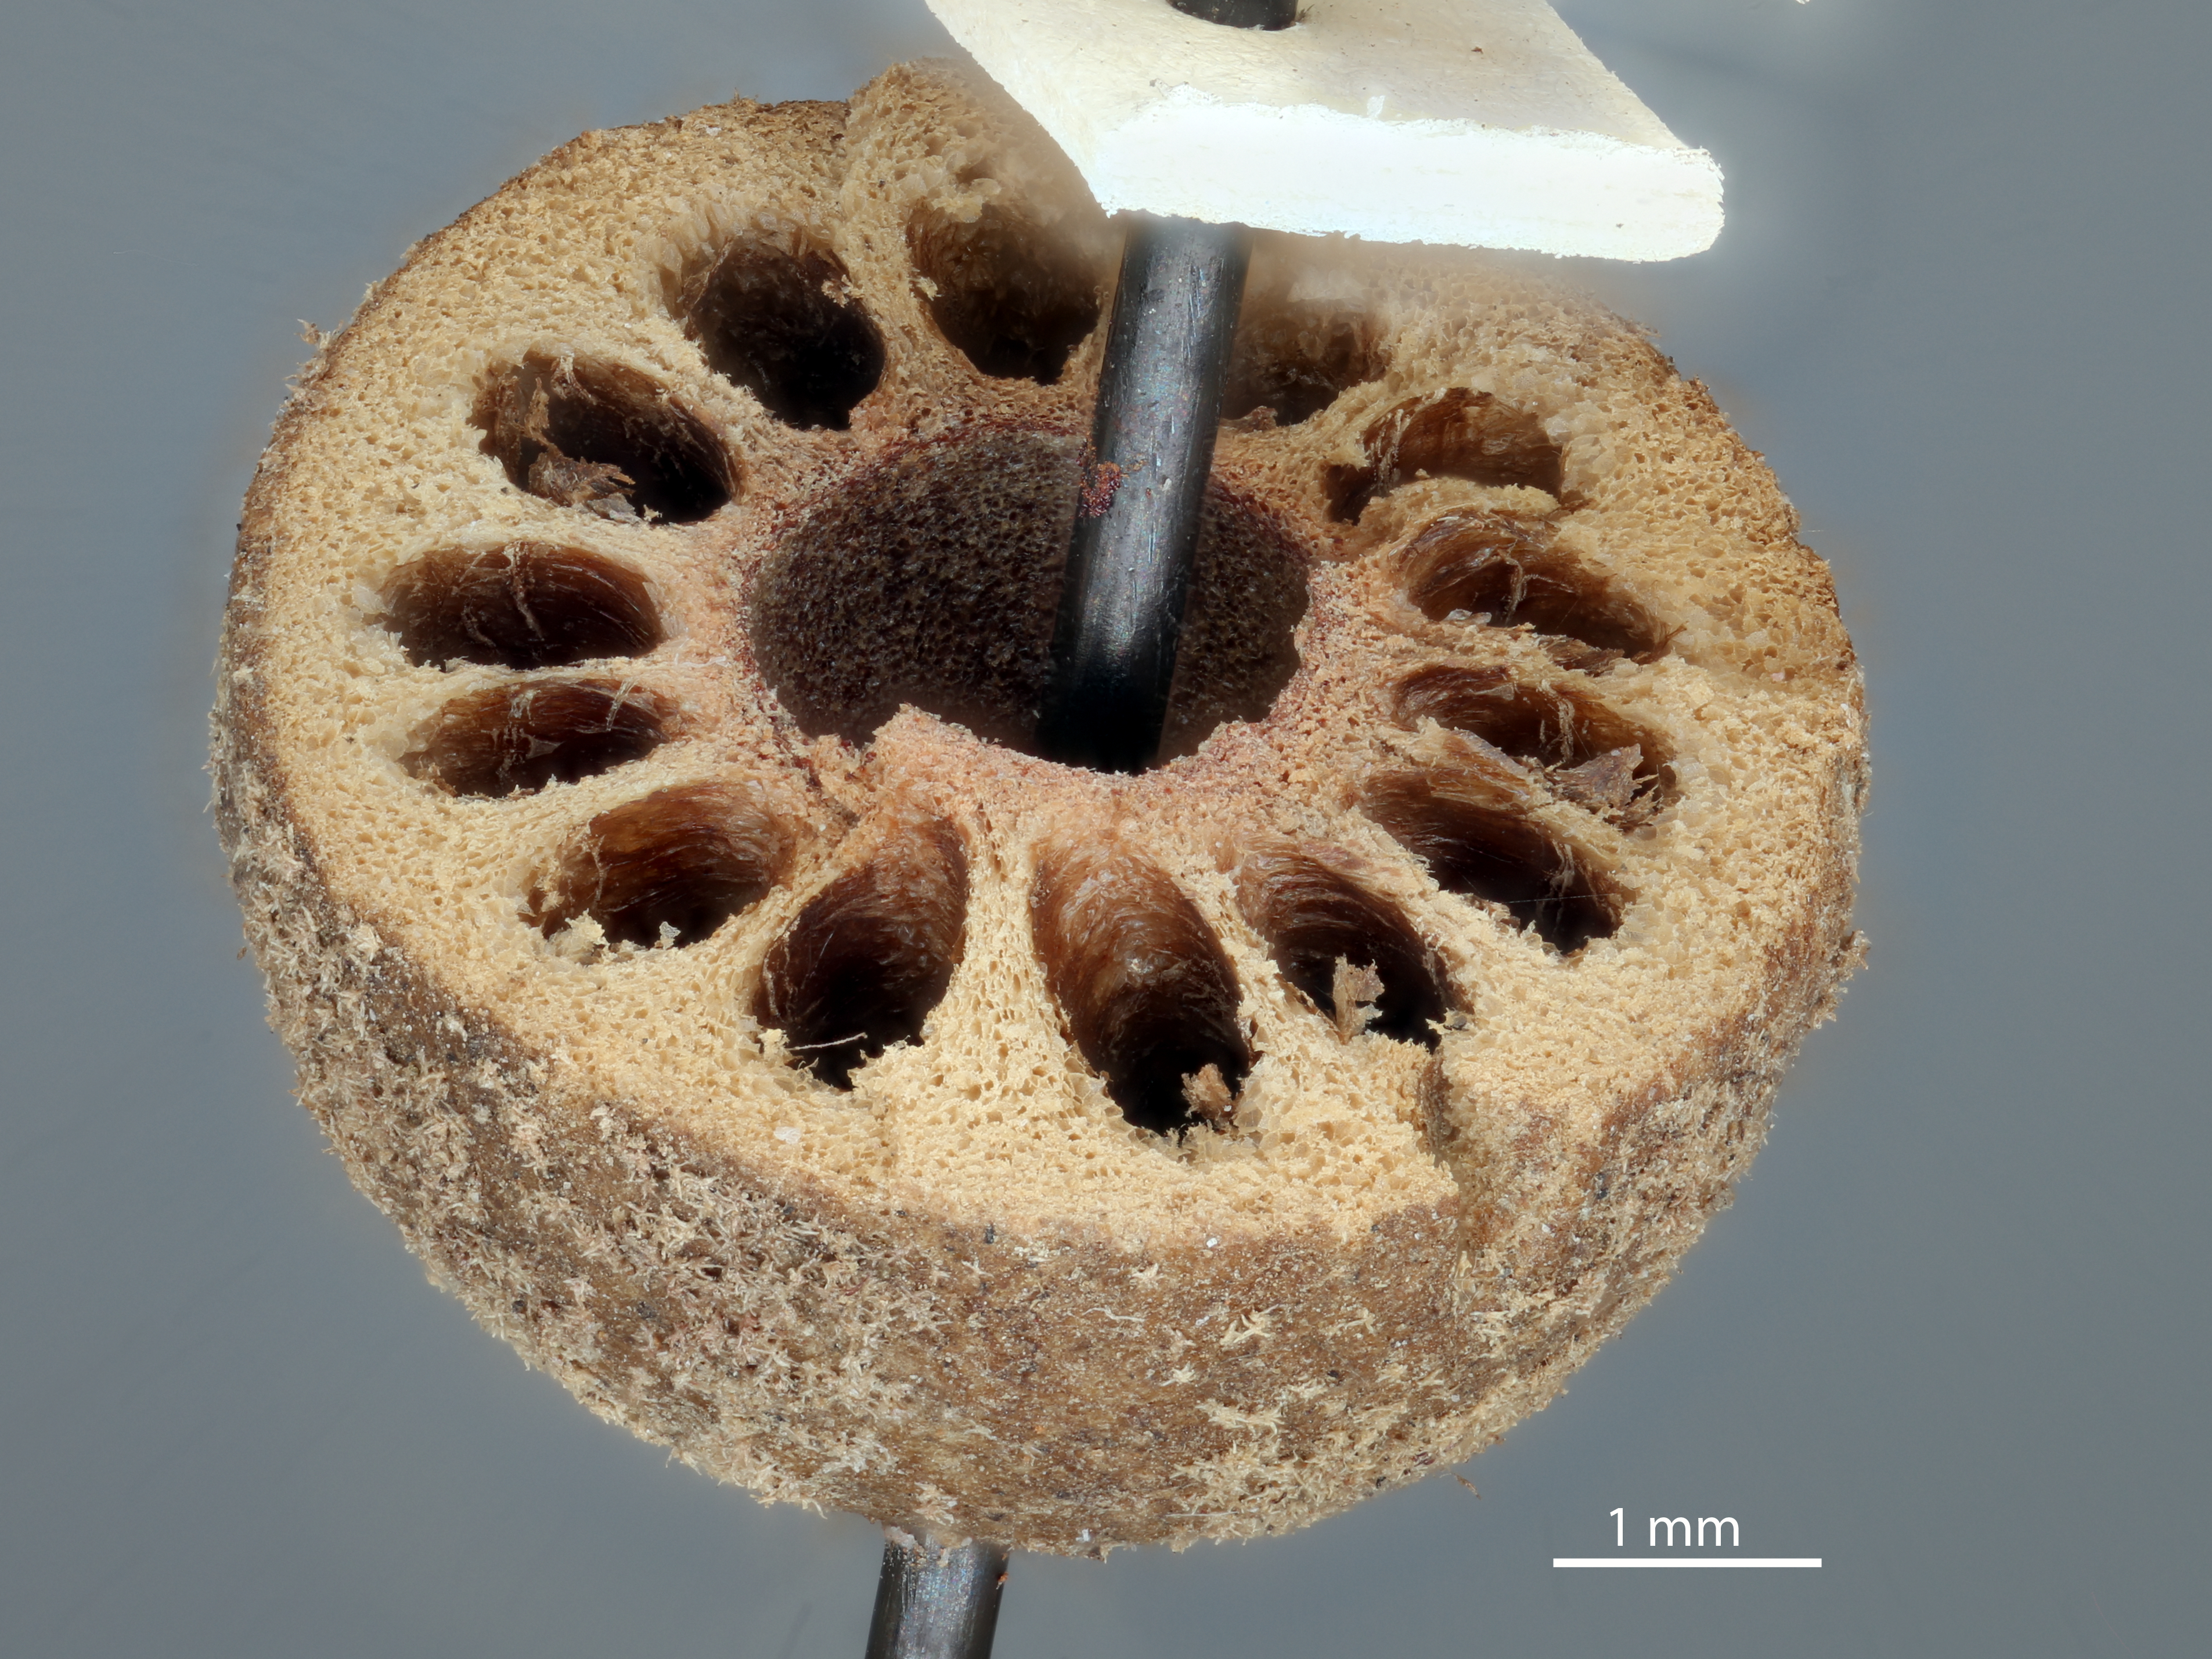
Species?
Andricus formosalis
